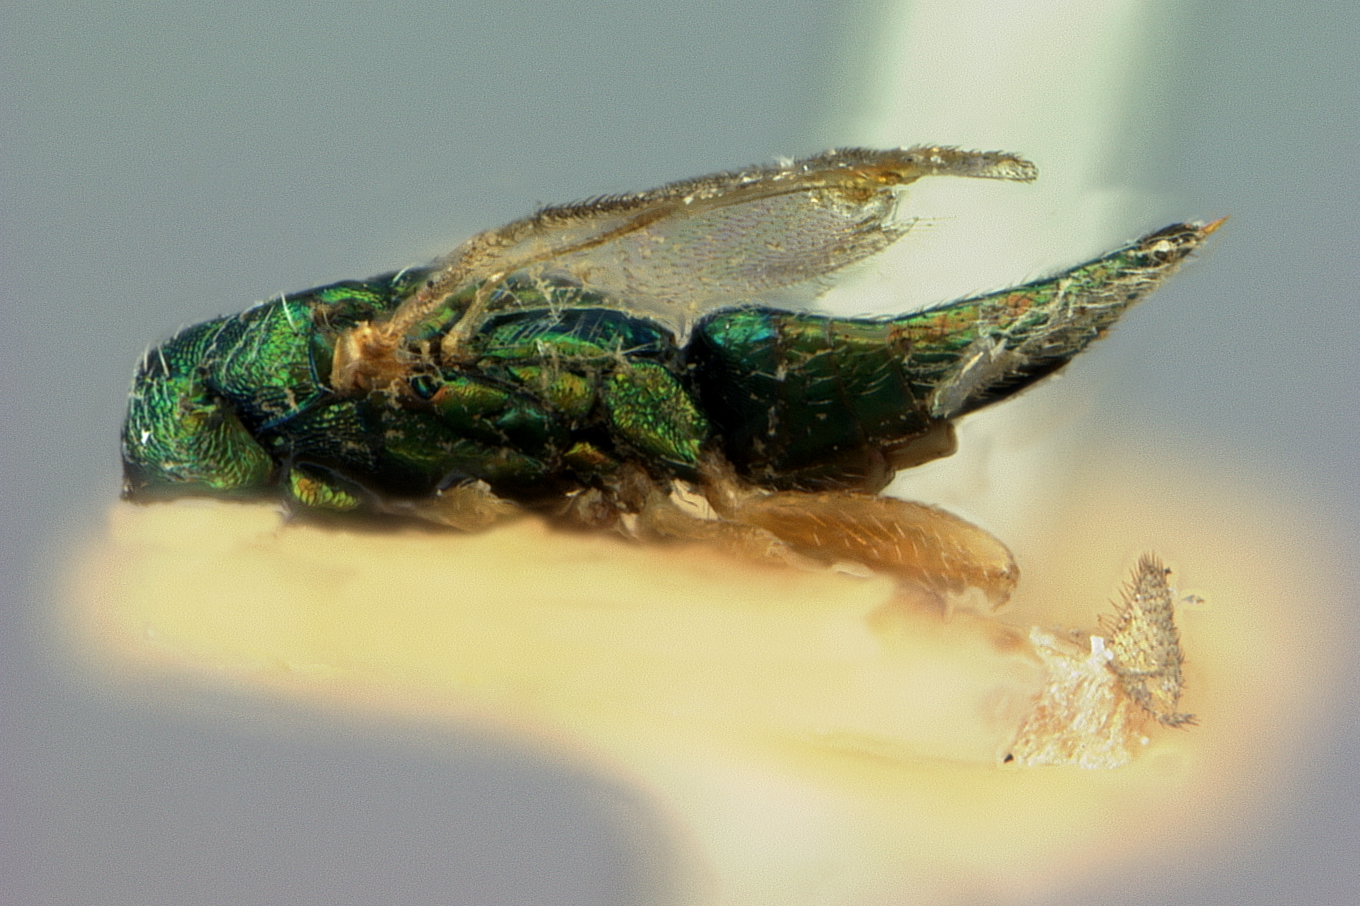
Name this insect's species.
Diaulomorpha australiensis
